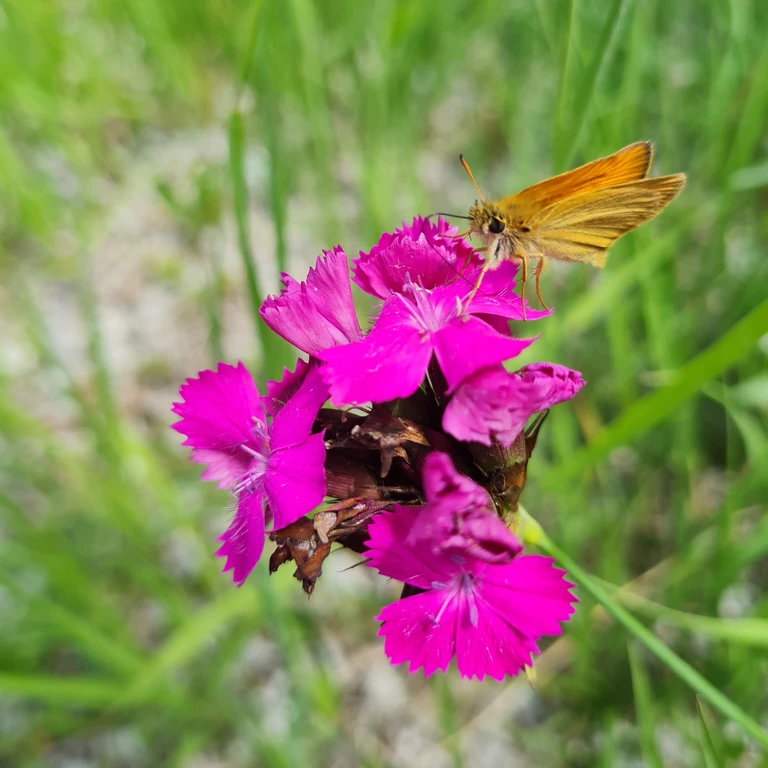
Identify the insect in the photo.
Thymelicus lineola
